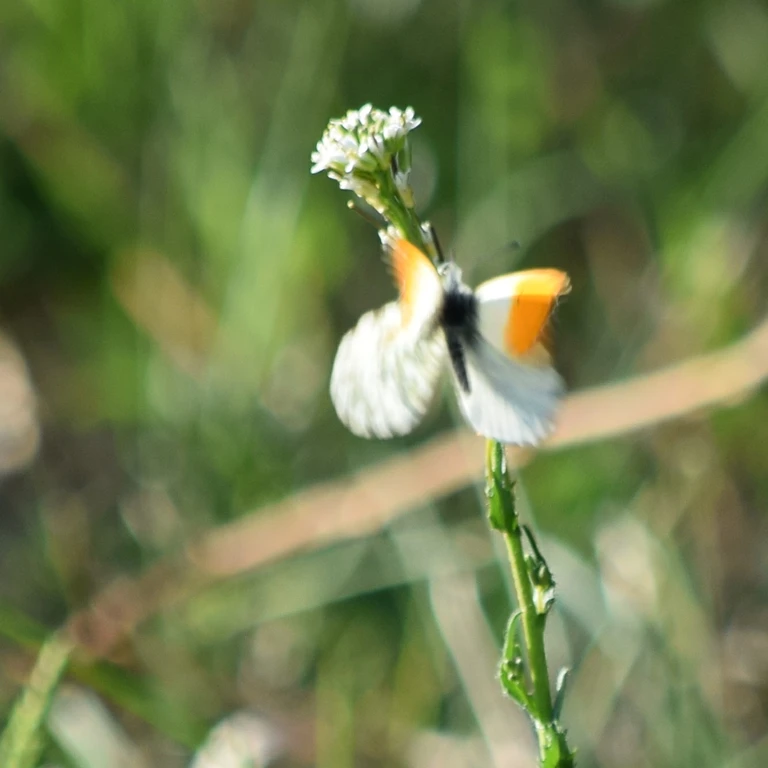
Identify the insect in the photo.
Anthocharis cardamines
